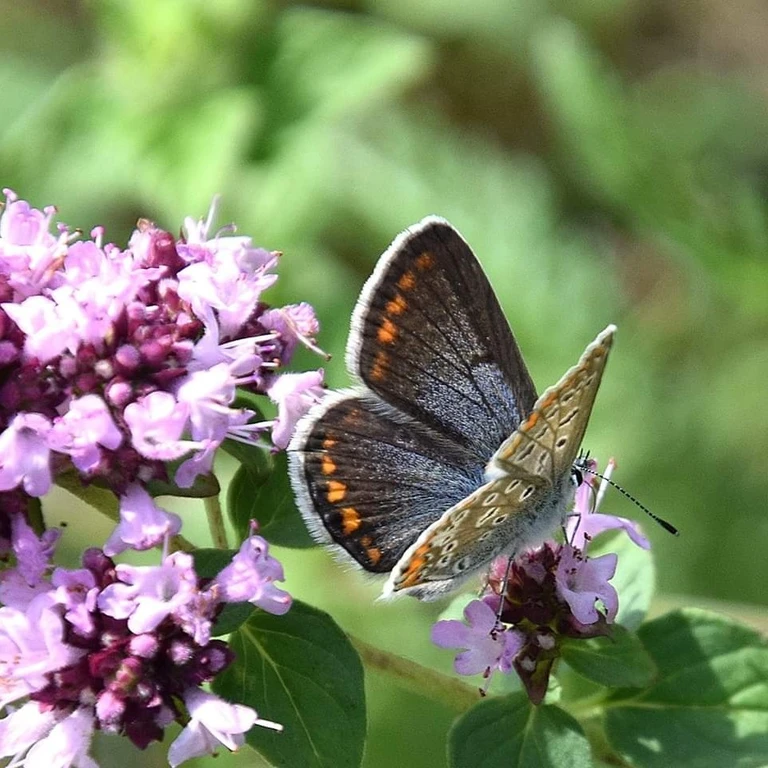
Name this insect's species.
Polyommatus icarus
